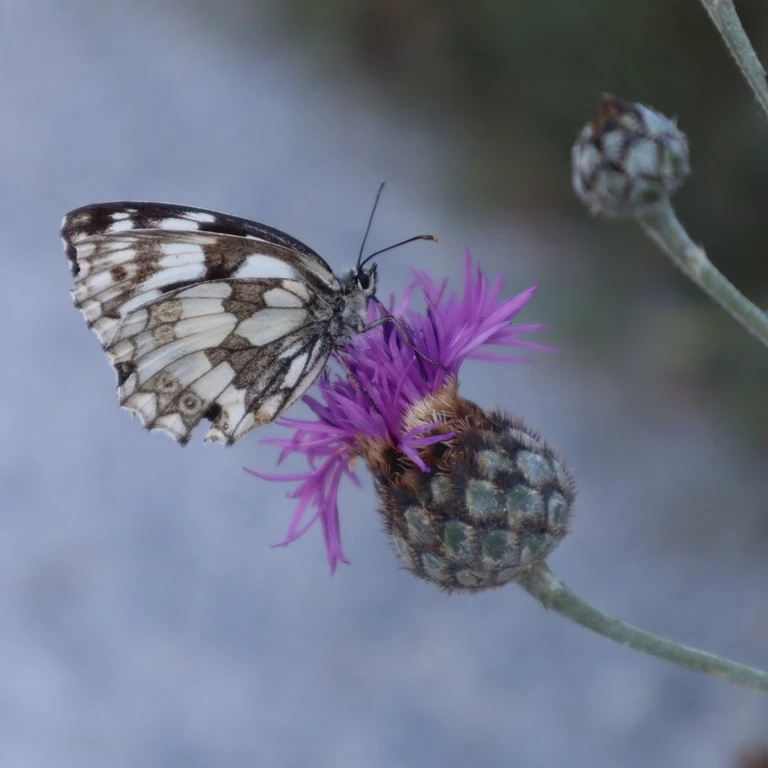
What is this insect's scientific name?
Melanargia galathea
